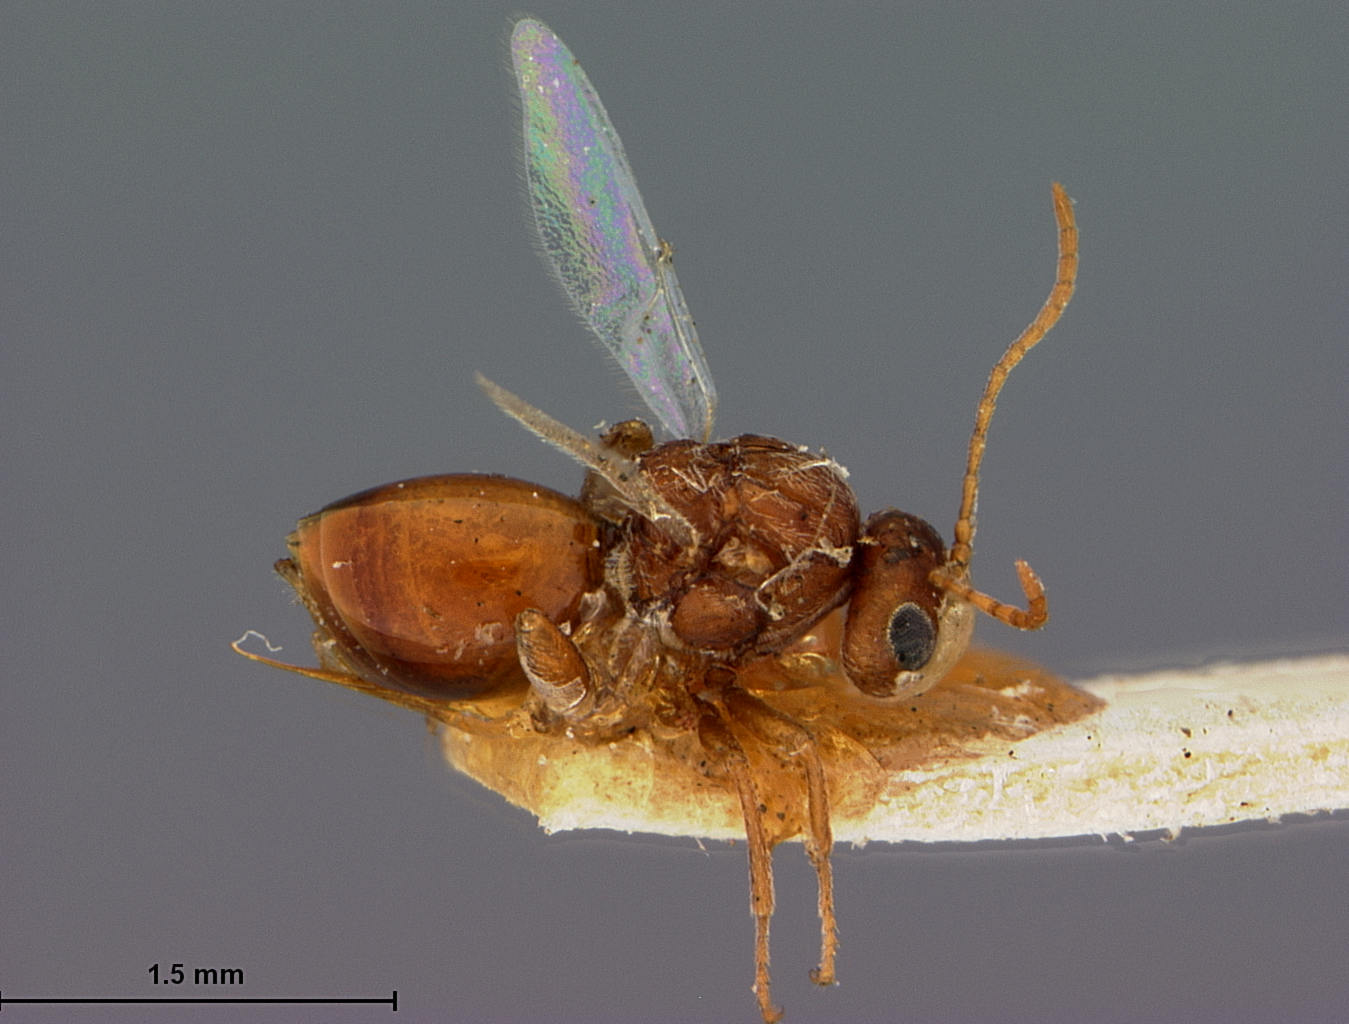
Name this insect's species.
Andricus calycicola
